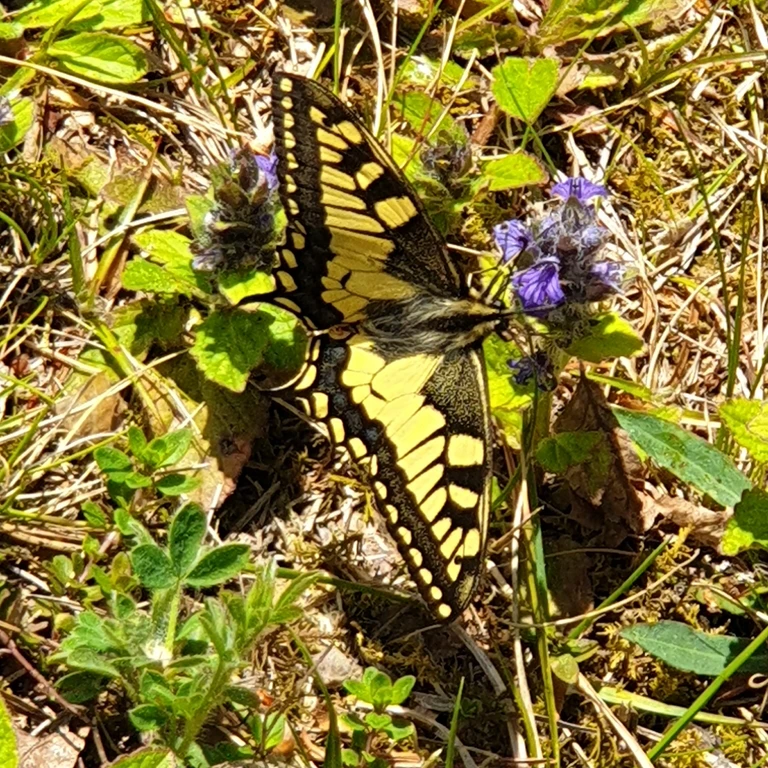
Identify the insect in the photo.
Papilio machaon
